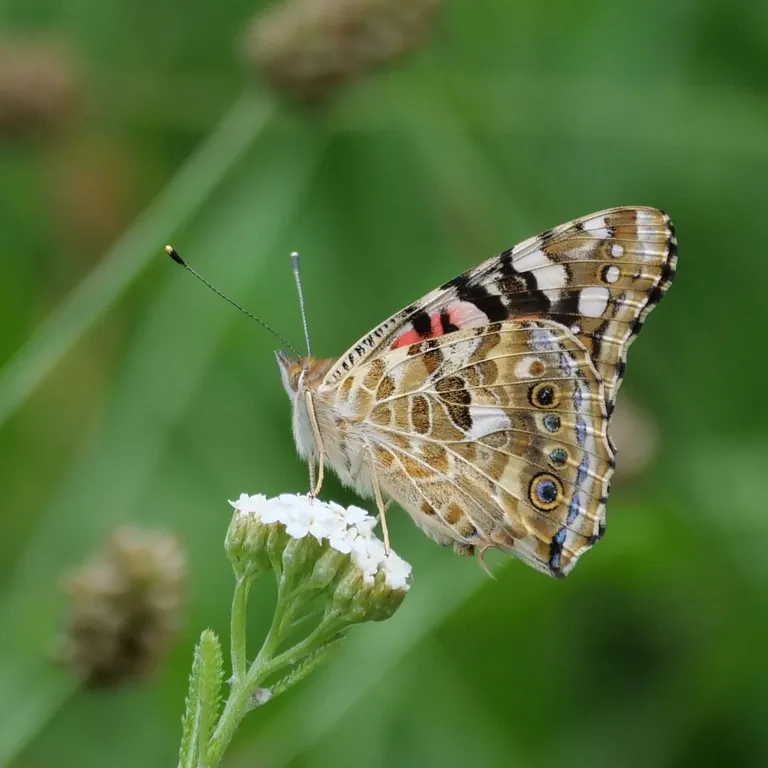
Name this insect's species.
Vanessa cardui
